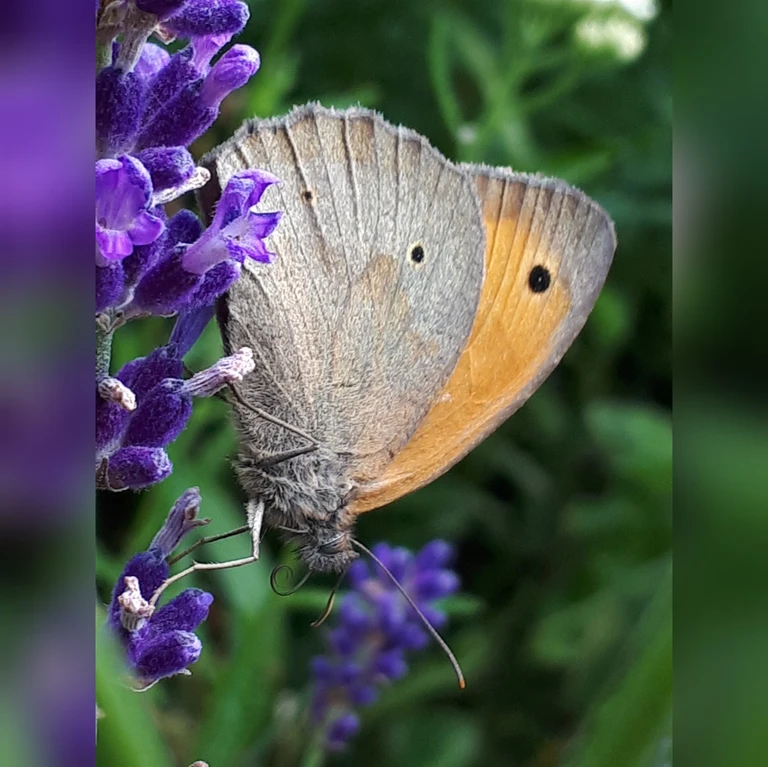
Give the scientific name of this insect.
Maniola jurtina
